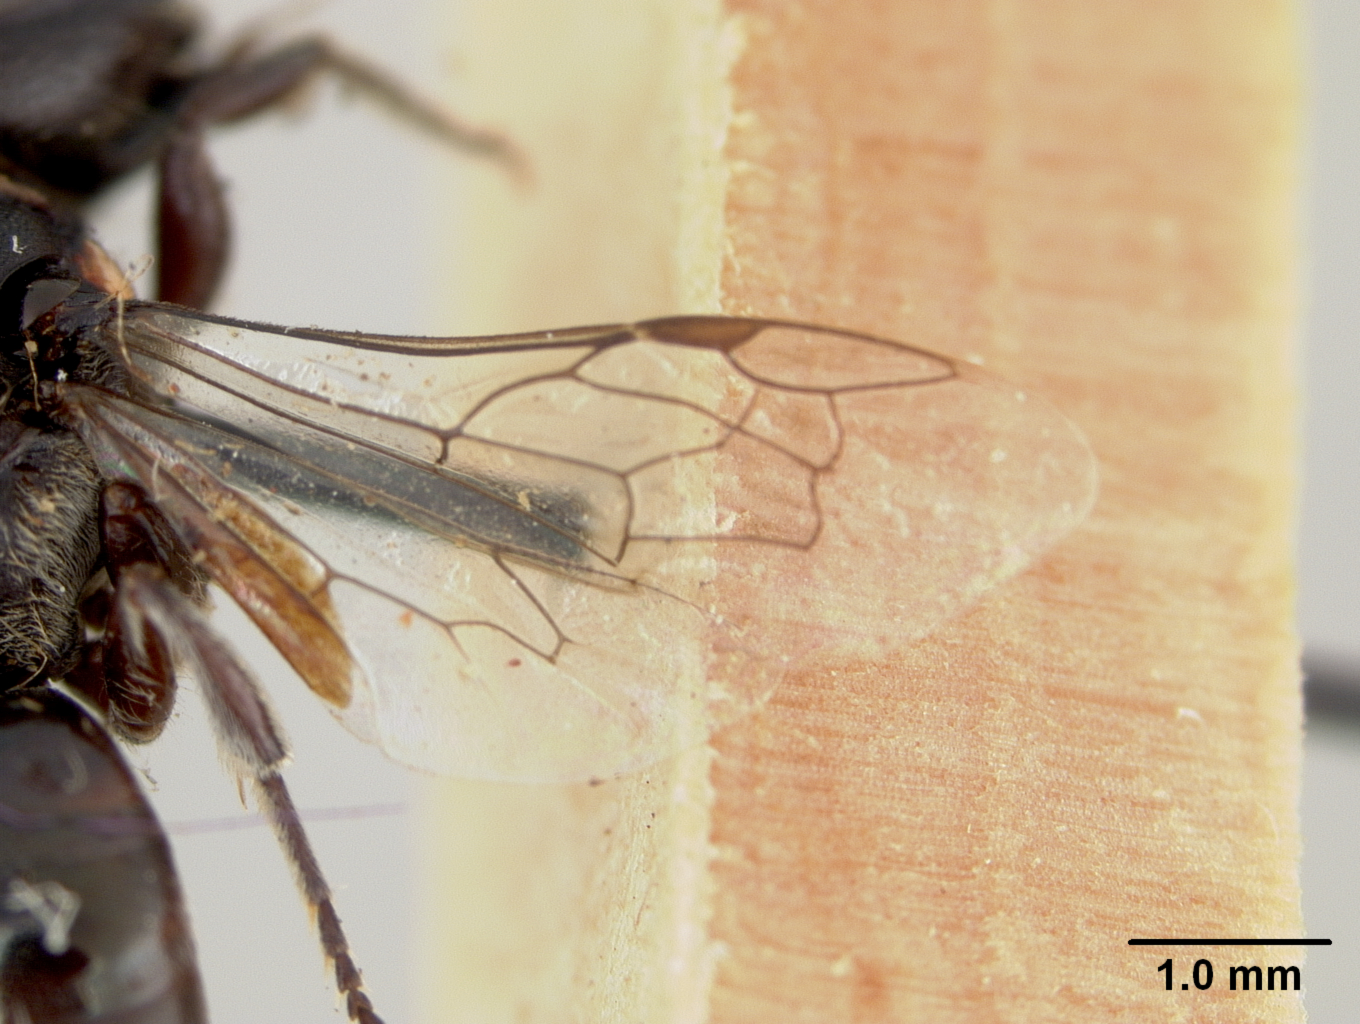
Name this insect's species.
Prosopis guamensis
